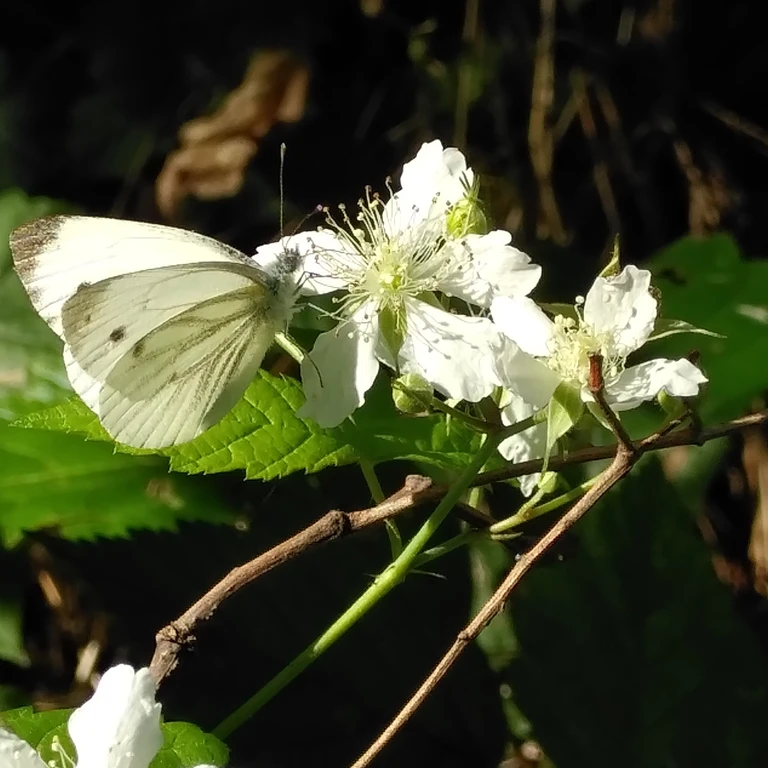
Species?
Pieris napi
